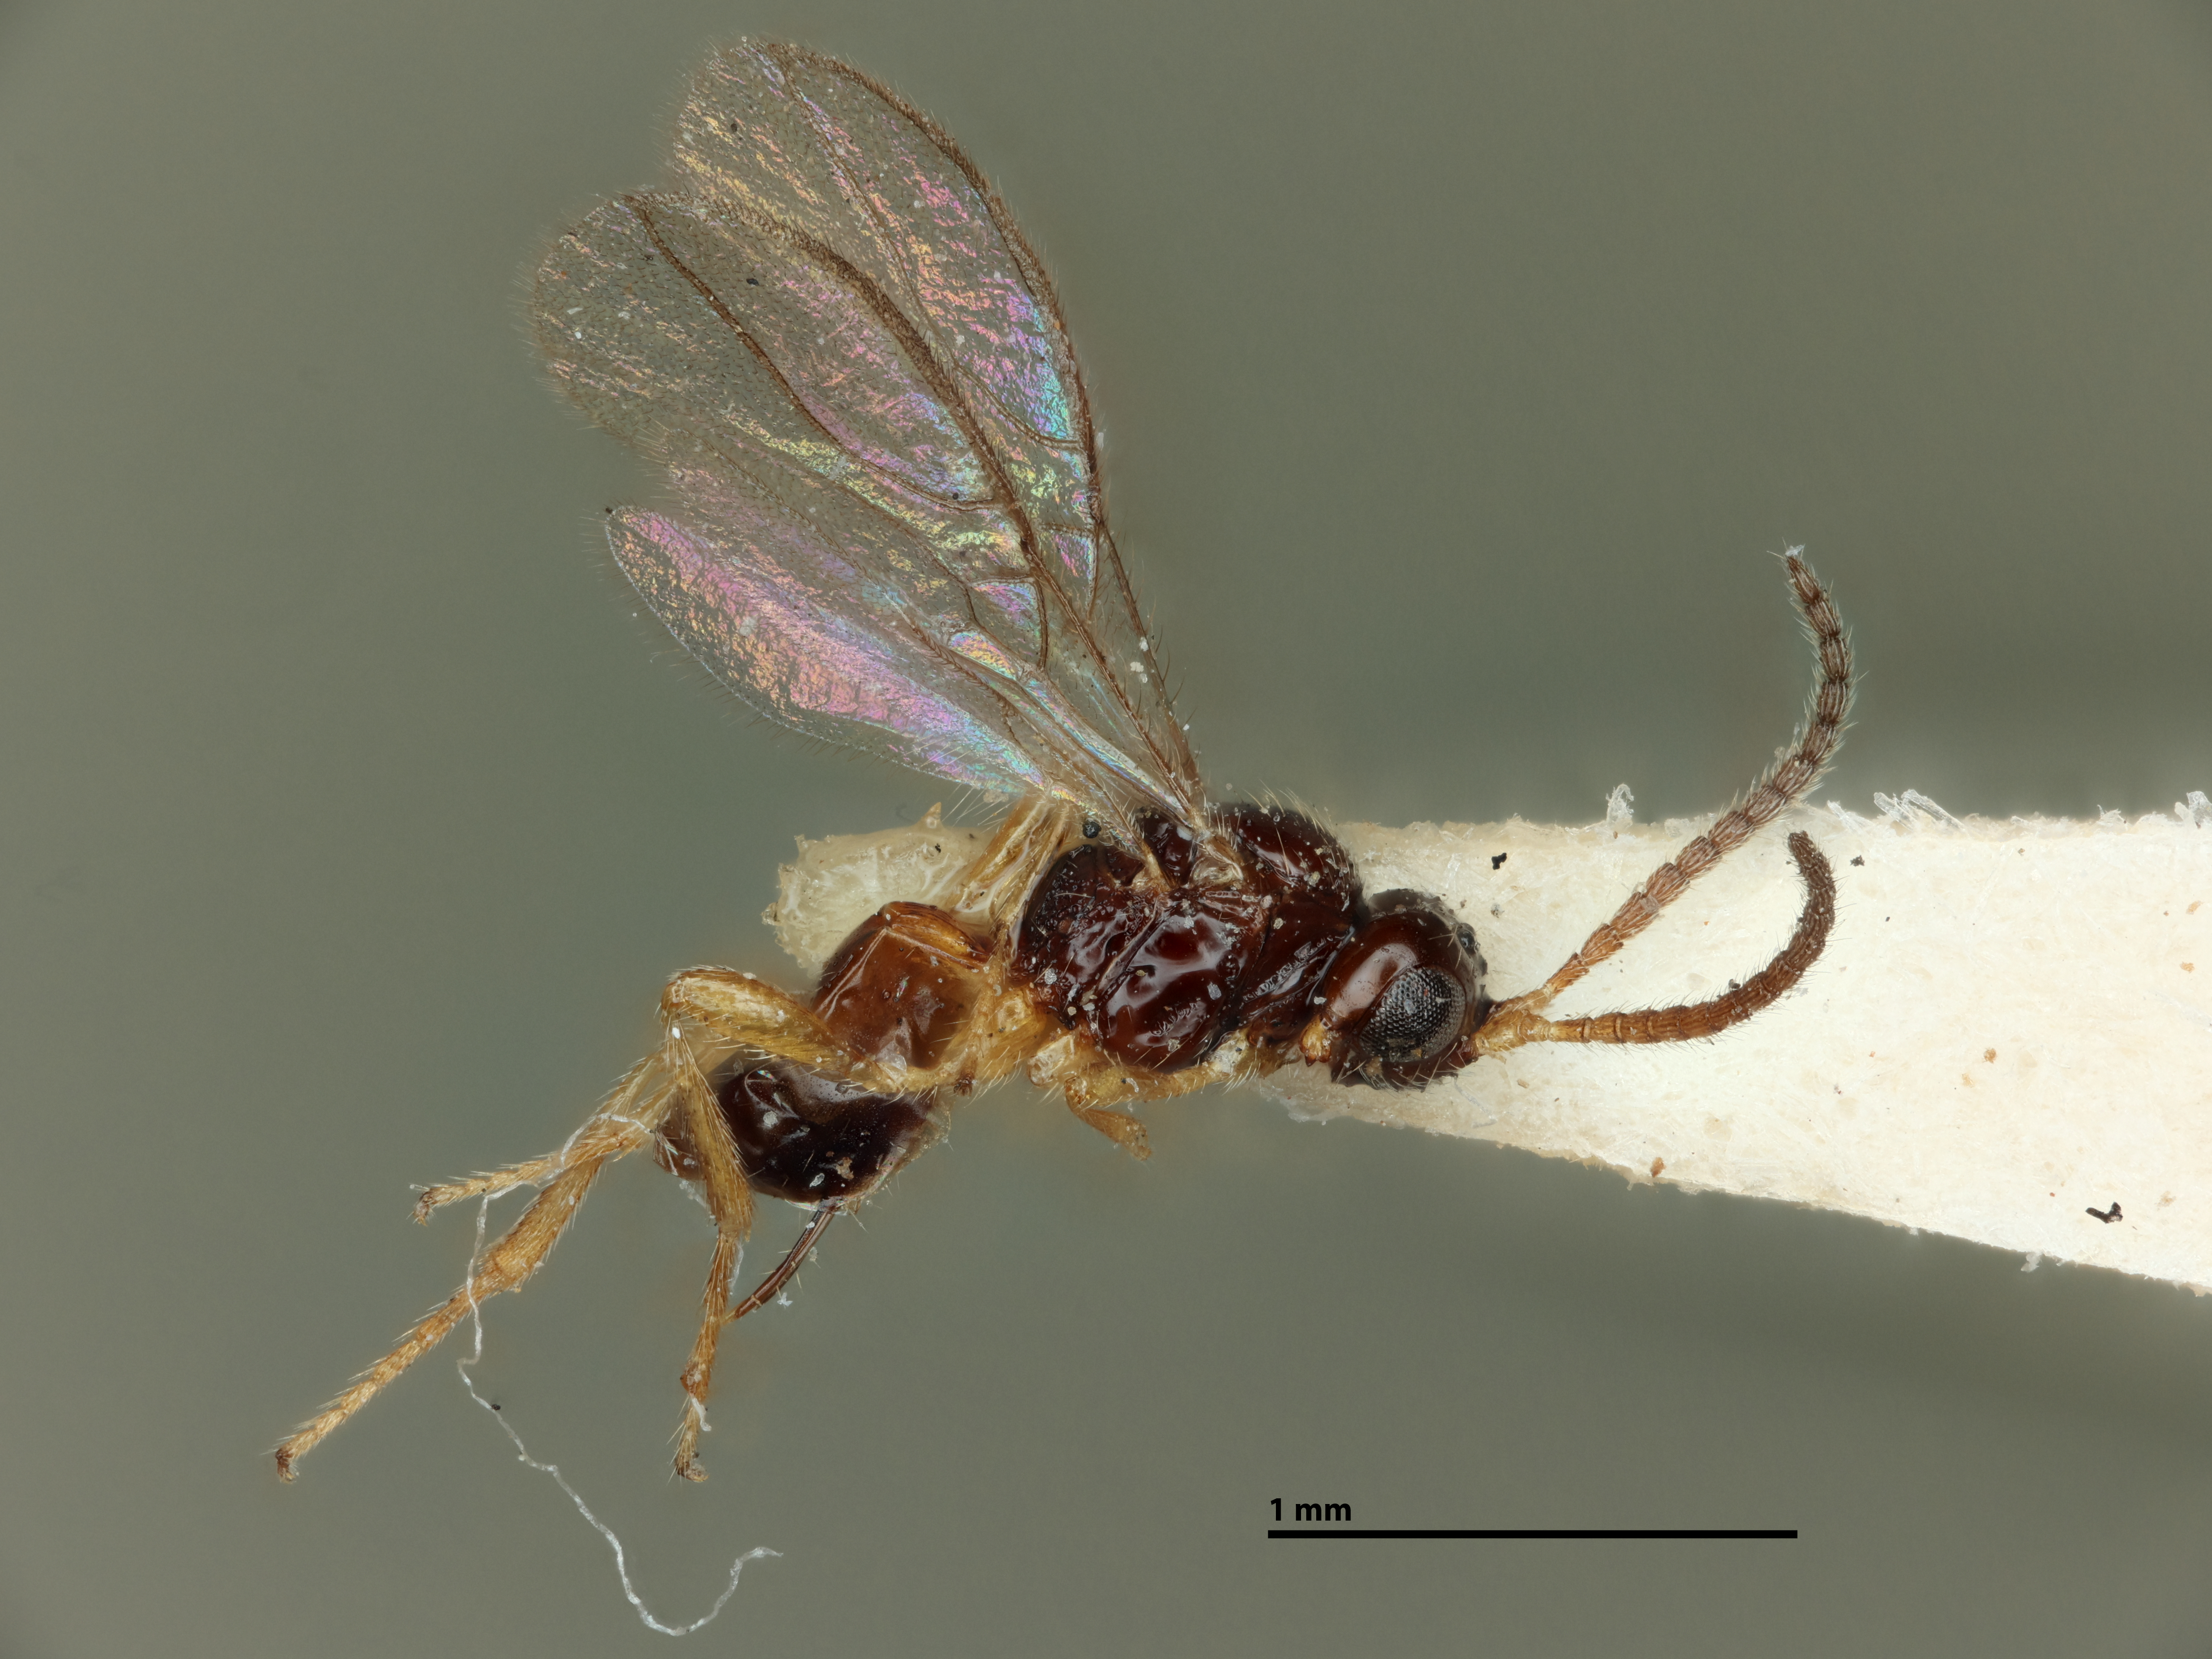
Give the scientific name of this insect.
Synaldis megaseliae
